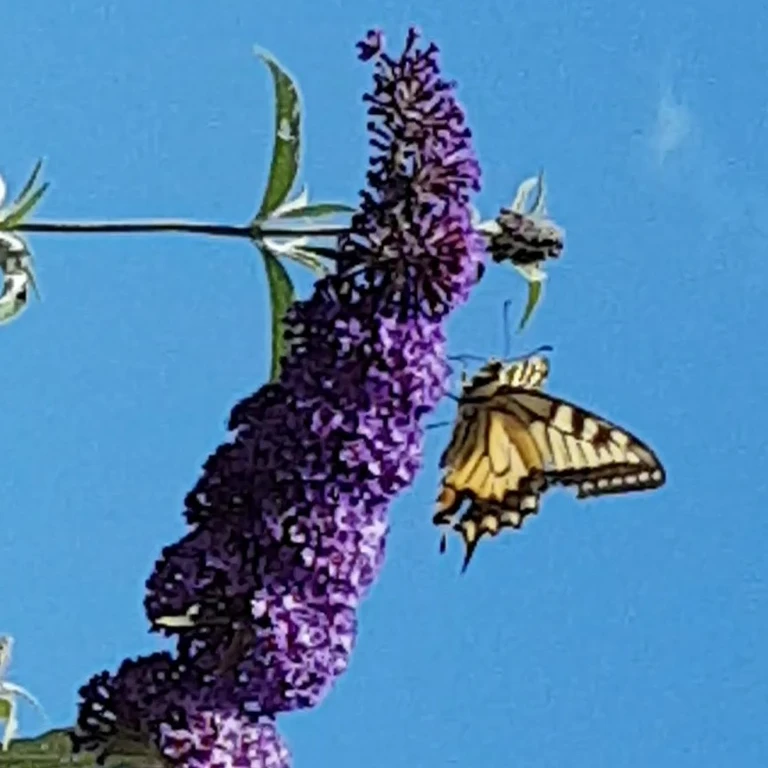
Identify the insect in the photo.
Papilio machaon
